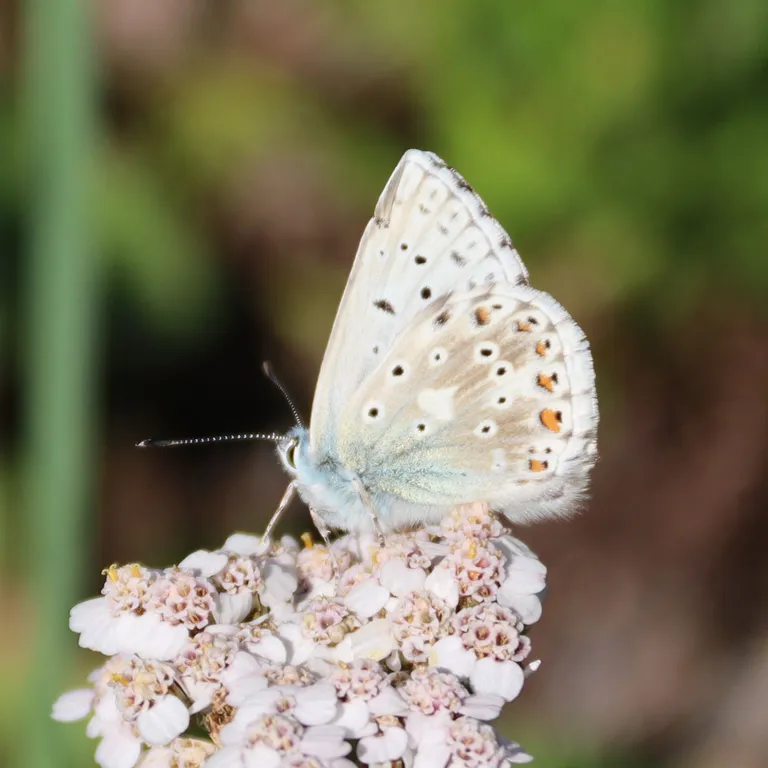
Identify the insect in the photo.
Lysandra coridon
